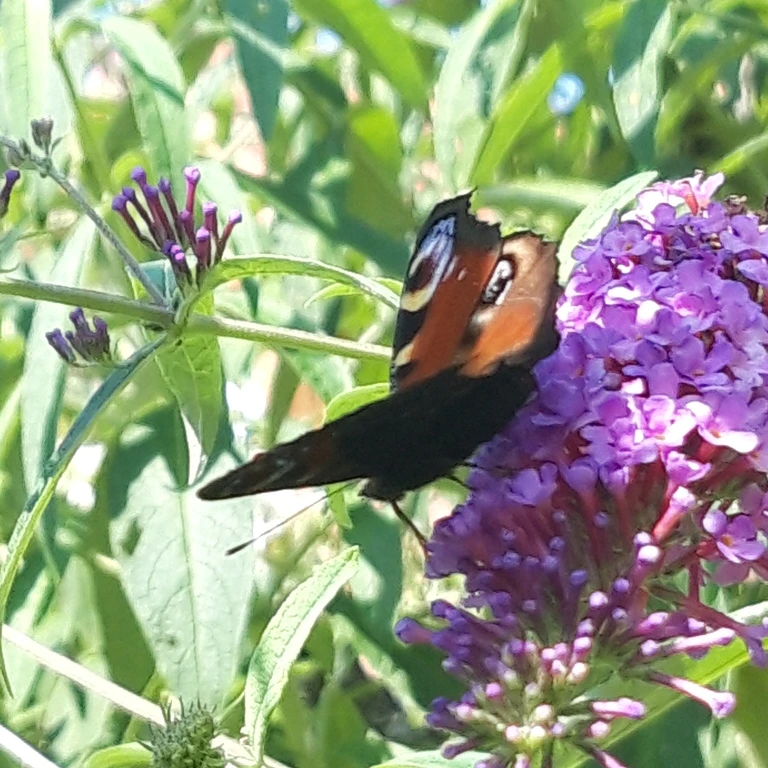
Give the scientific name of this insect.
Aglais io
